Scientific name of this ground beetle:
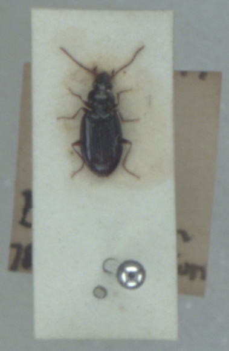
Ocys quinquestriatus
